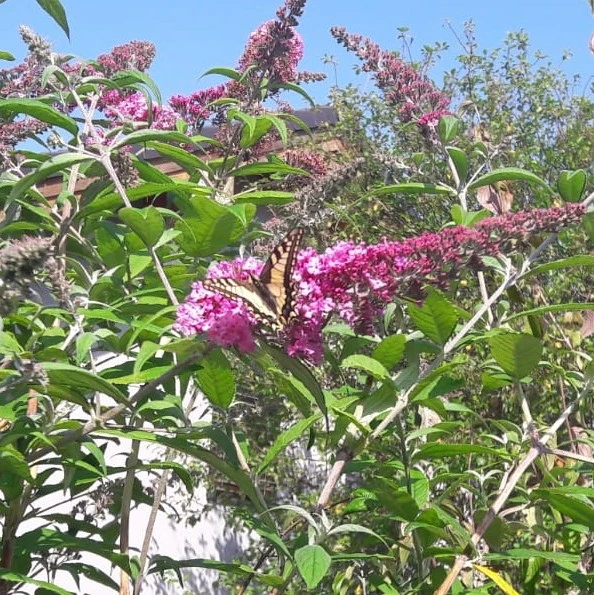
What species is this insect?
Papilio machaon
